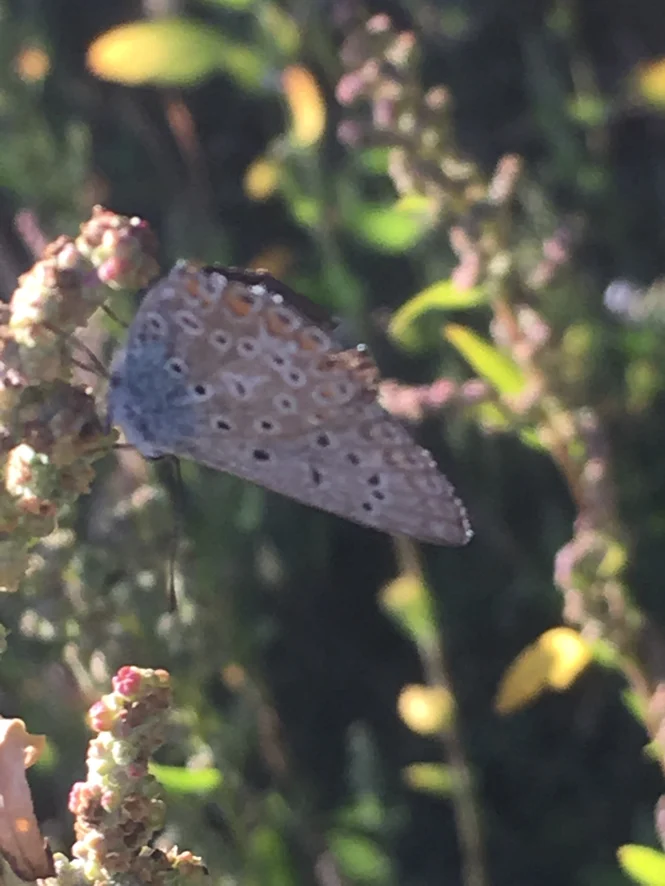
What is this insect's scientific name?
Polyommatus icarus
